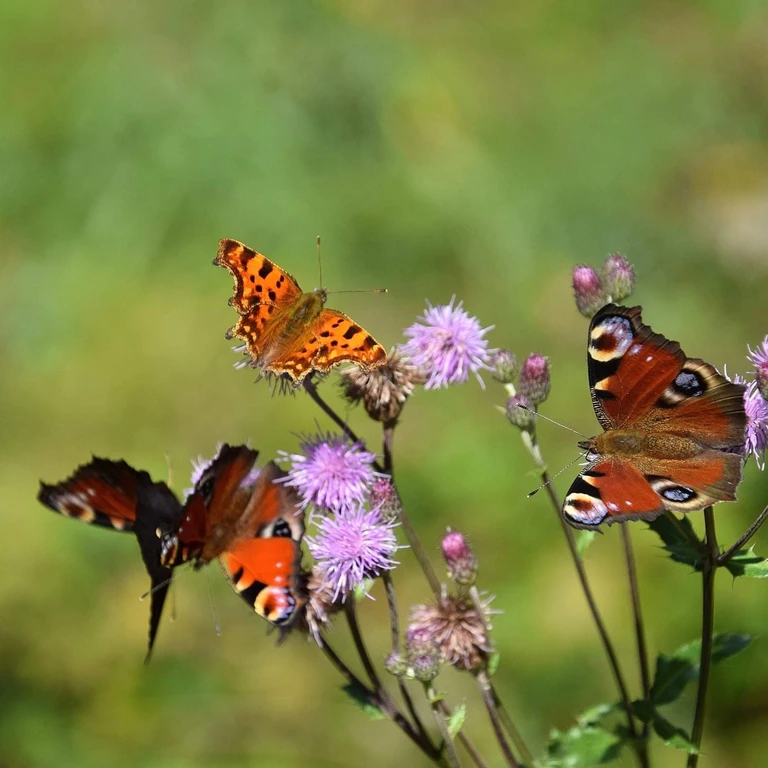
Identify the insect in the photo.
Aglais io
